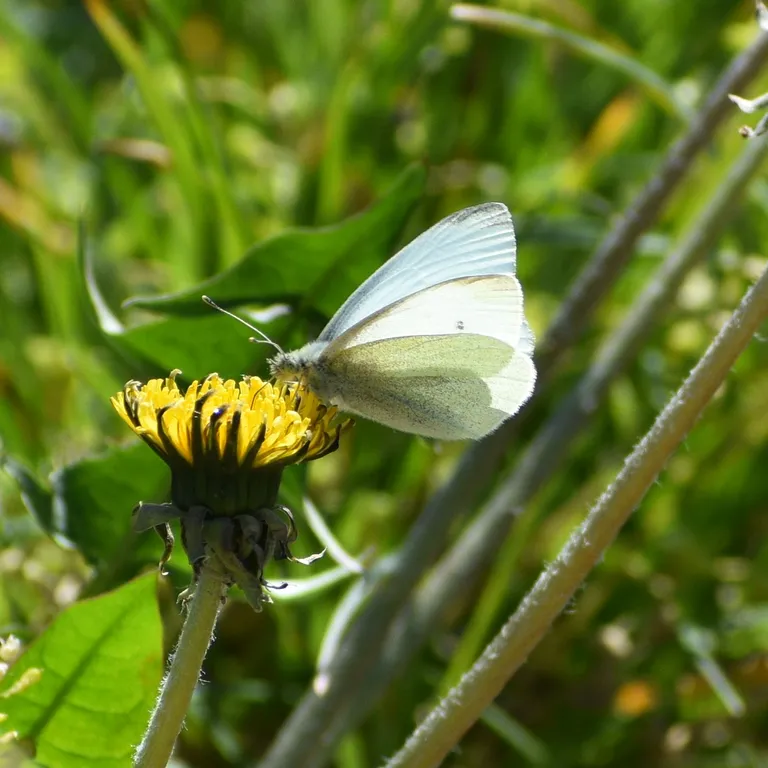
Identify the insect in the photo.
Pieris rapae
